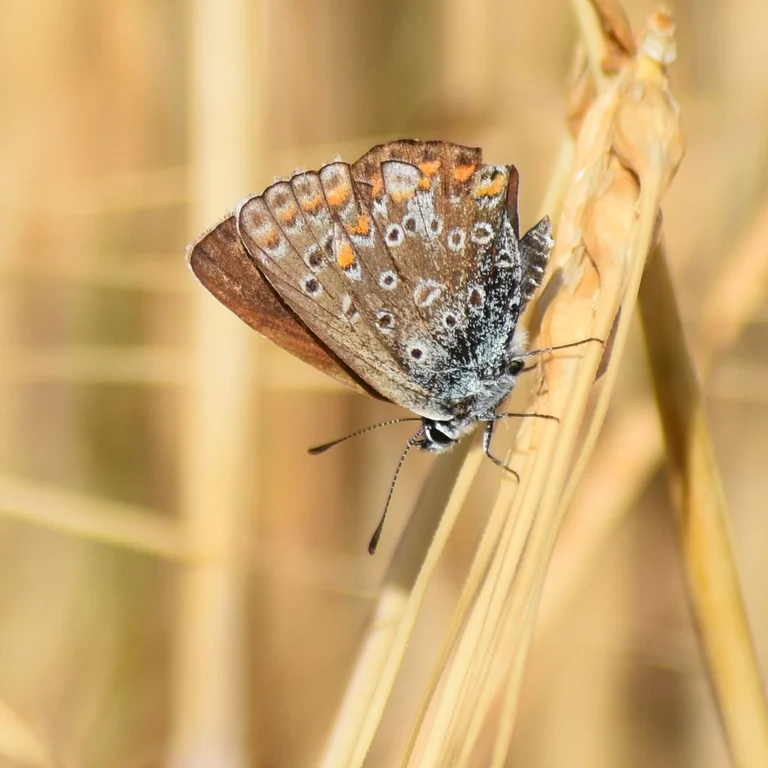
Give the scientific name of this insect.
Polyommatus icarus
